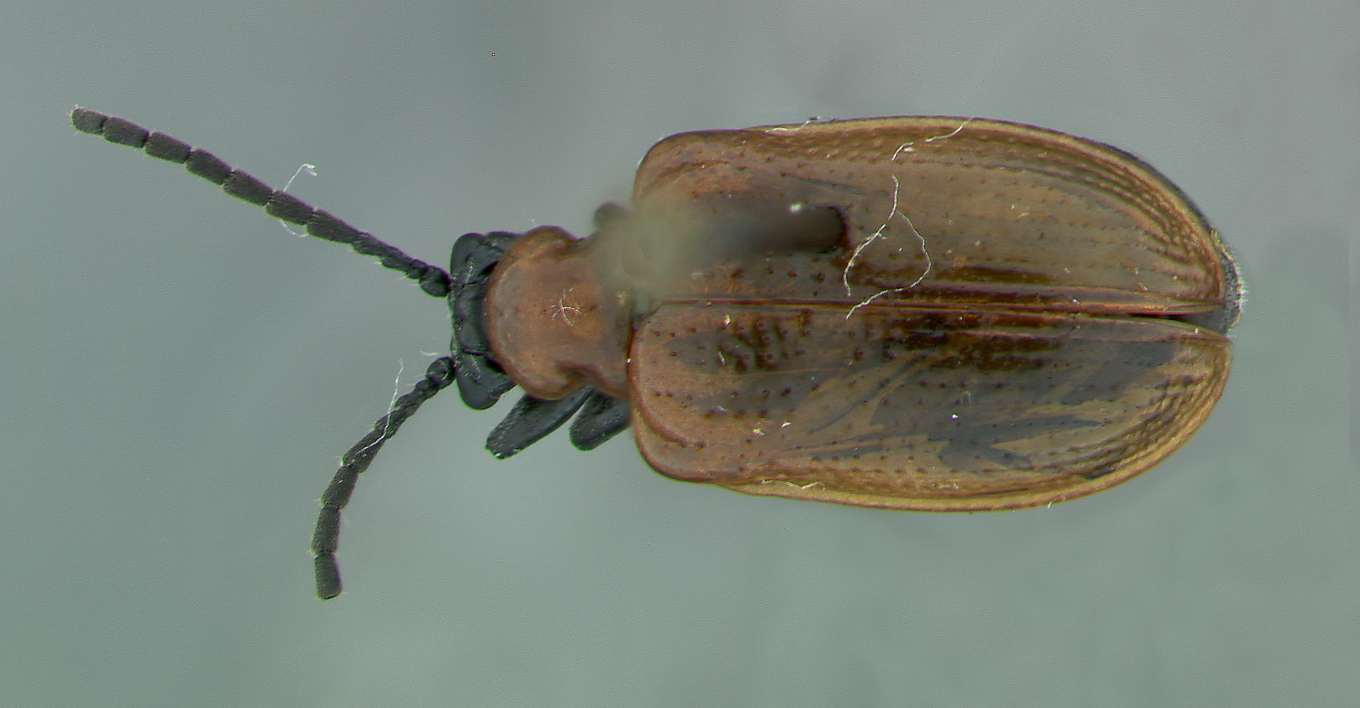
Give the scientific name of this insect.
Lilioceris lilii
